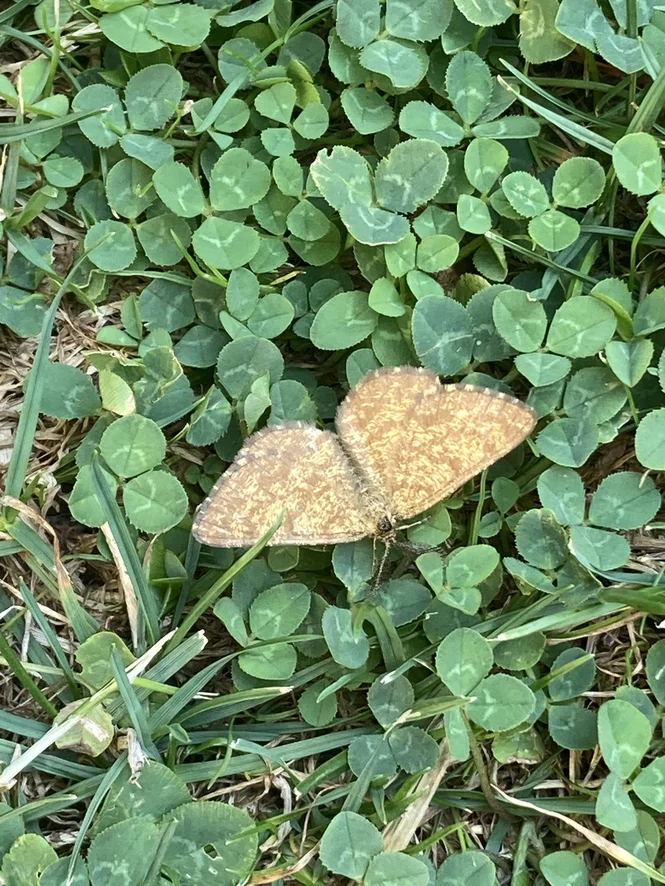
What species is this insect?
Ematurga atomaria
